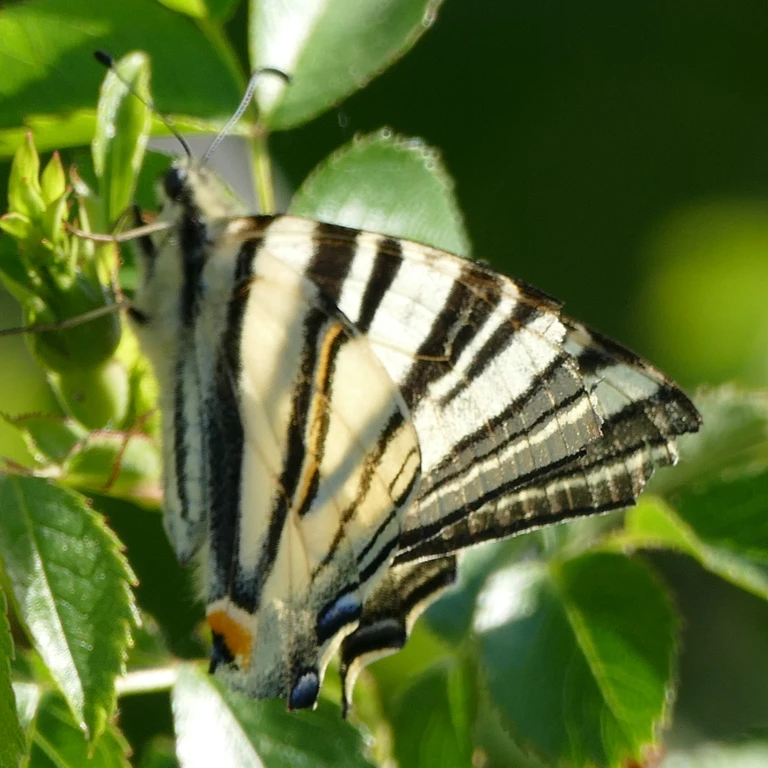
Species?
Iphiclides podalirius
